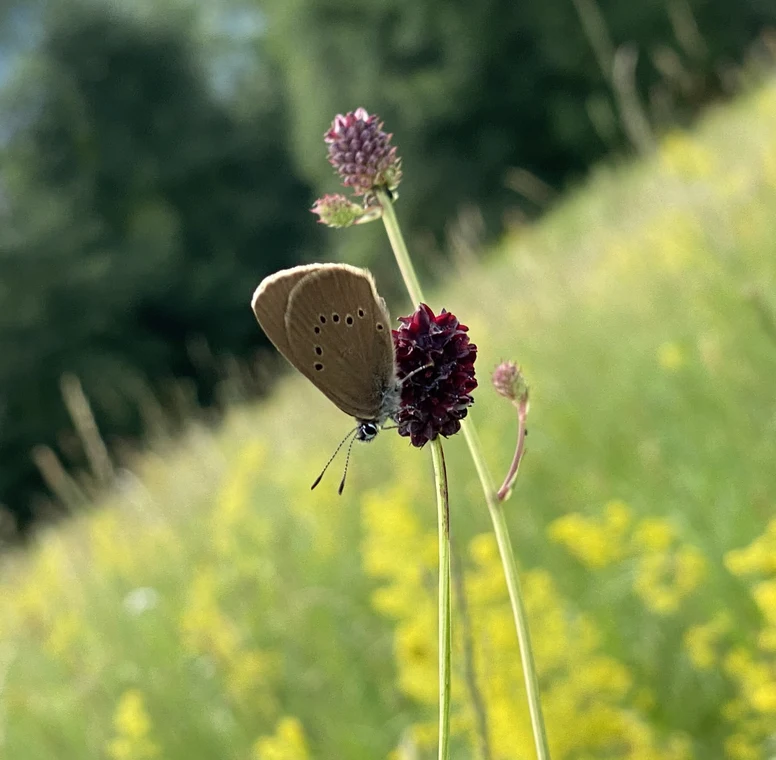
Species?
Phengaris nausithous (also Maculinea nausithous)
